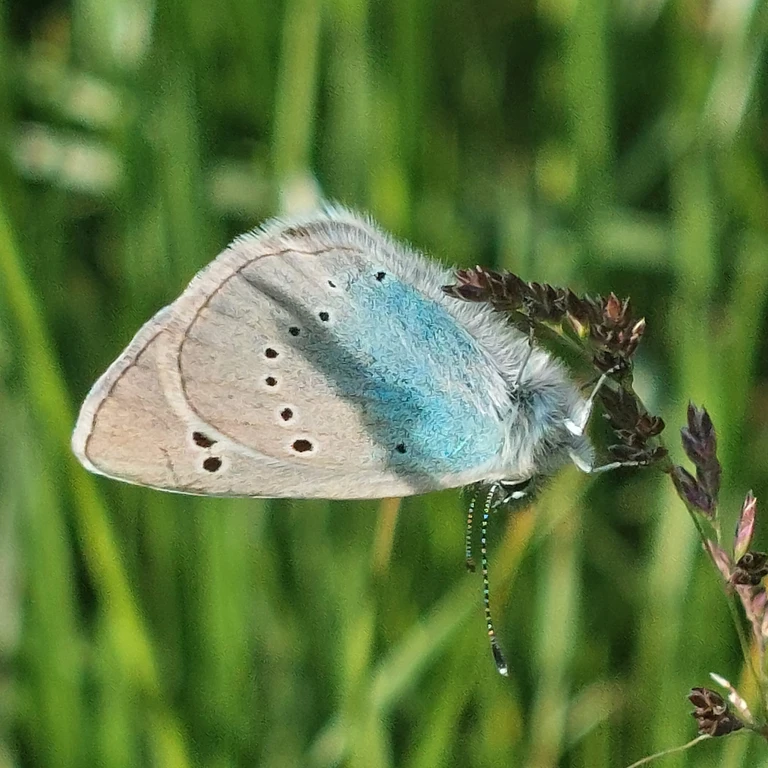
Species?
Glaucopsyche alexis
